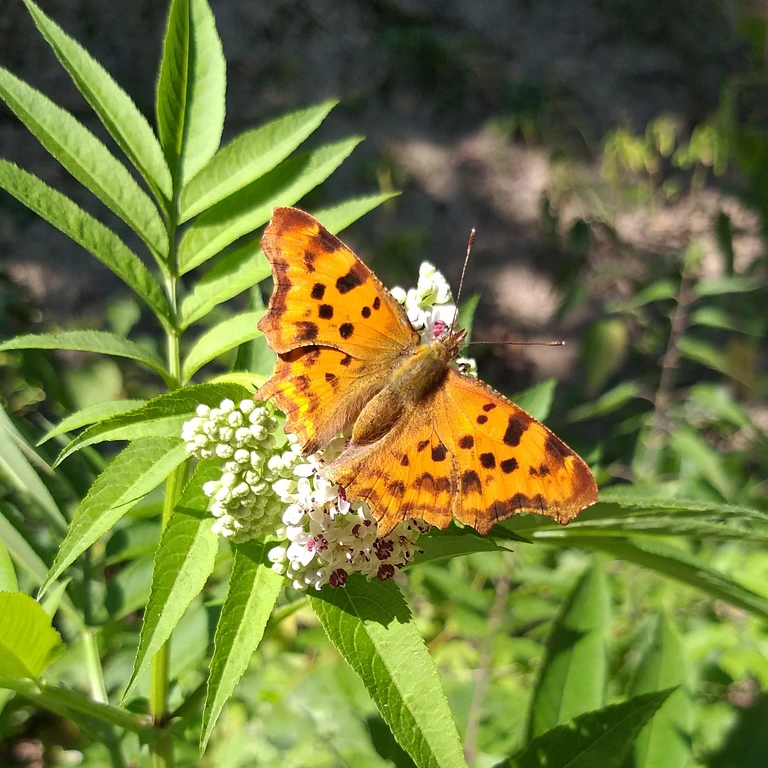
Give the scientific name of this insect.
Polygonia c-album
